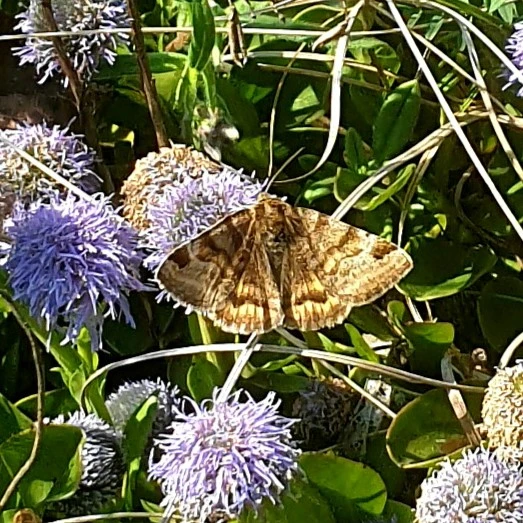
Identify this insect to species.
Euclidia glyphica
